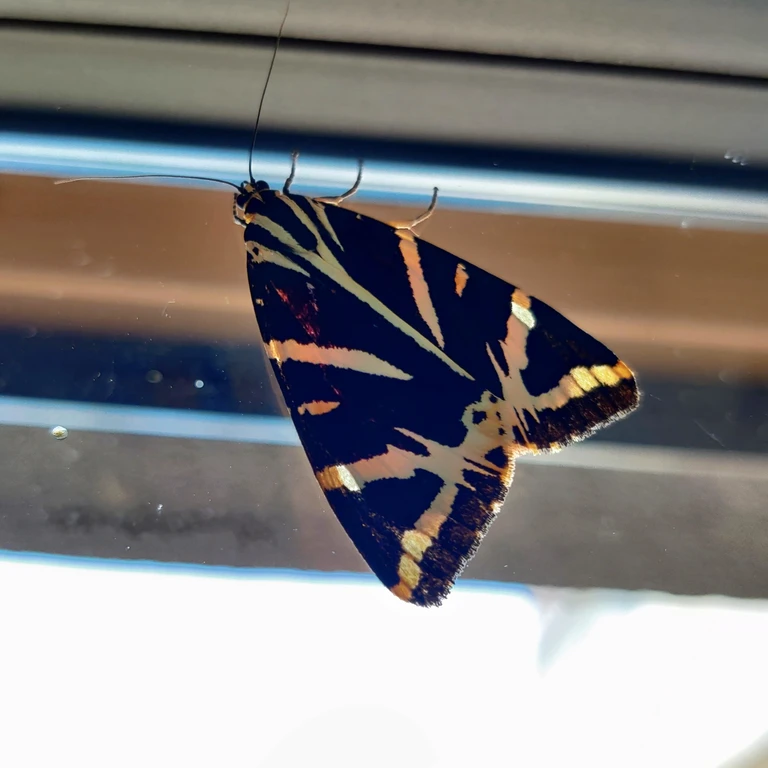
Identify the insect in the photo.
Euplagia quadripunctaria
